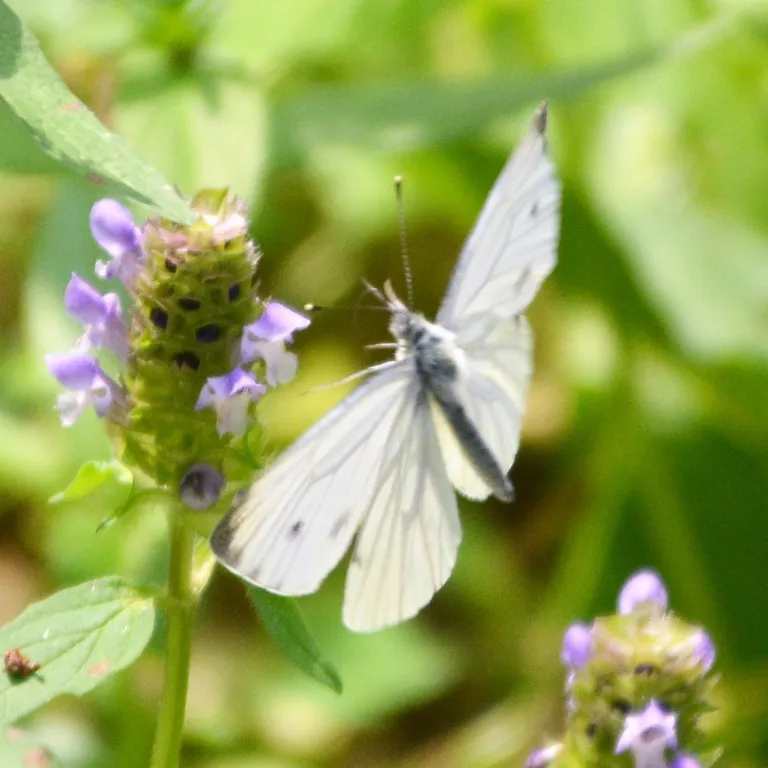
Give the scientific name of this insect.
Pieris napi
